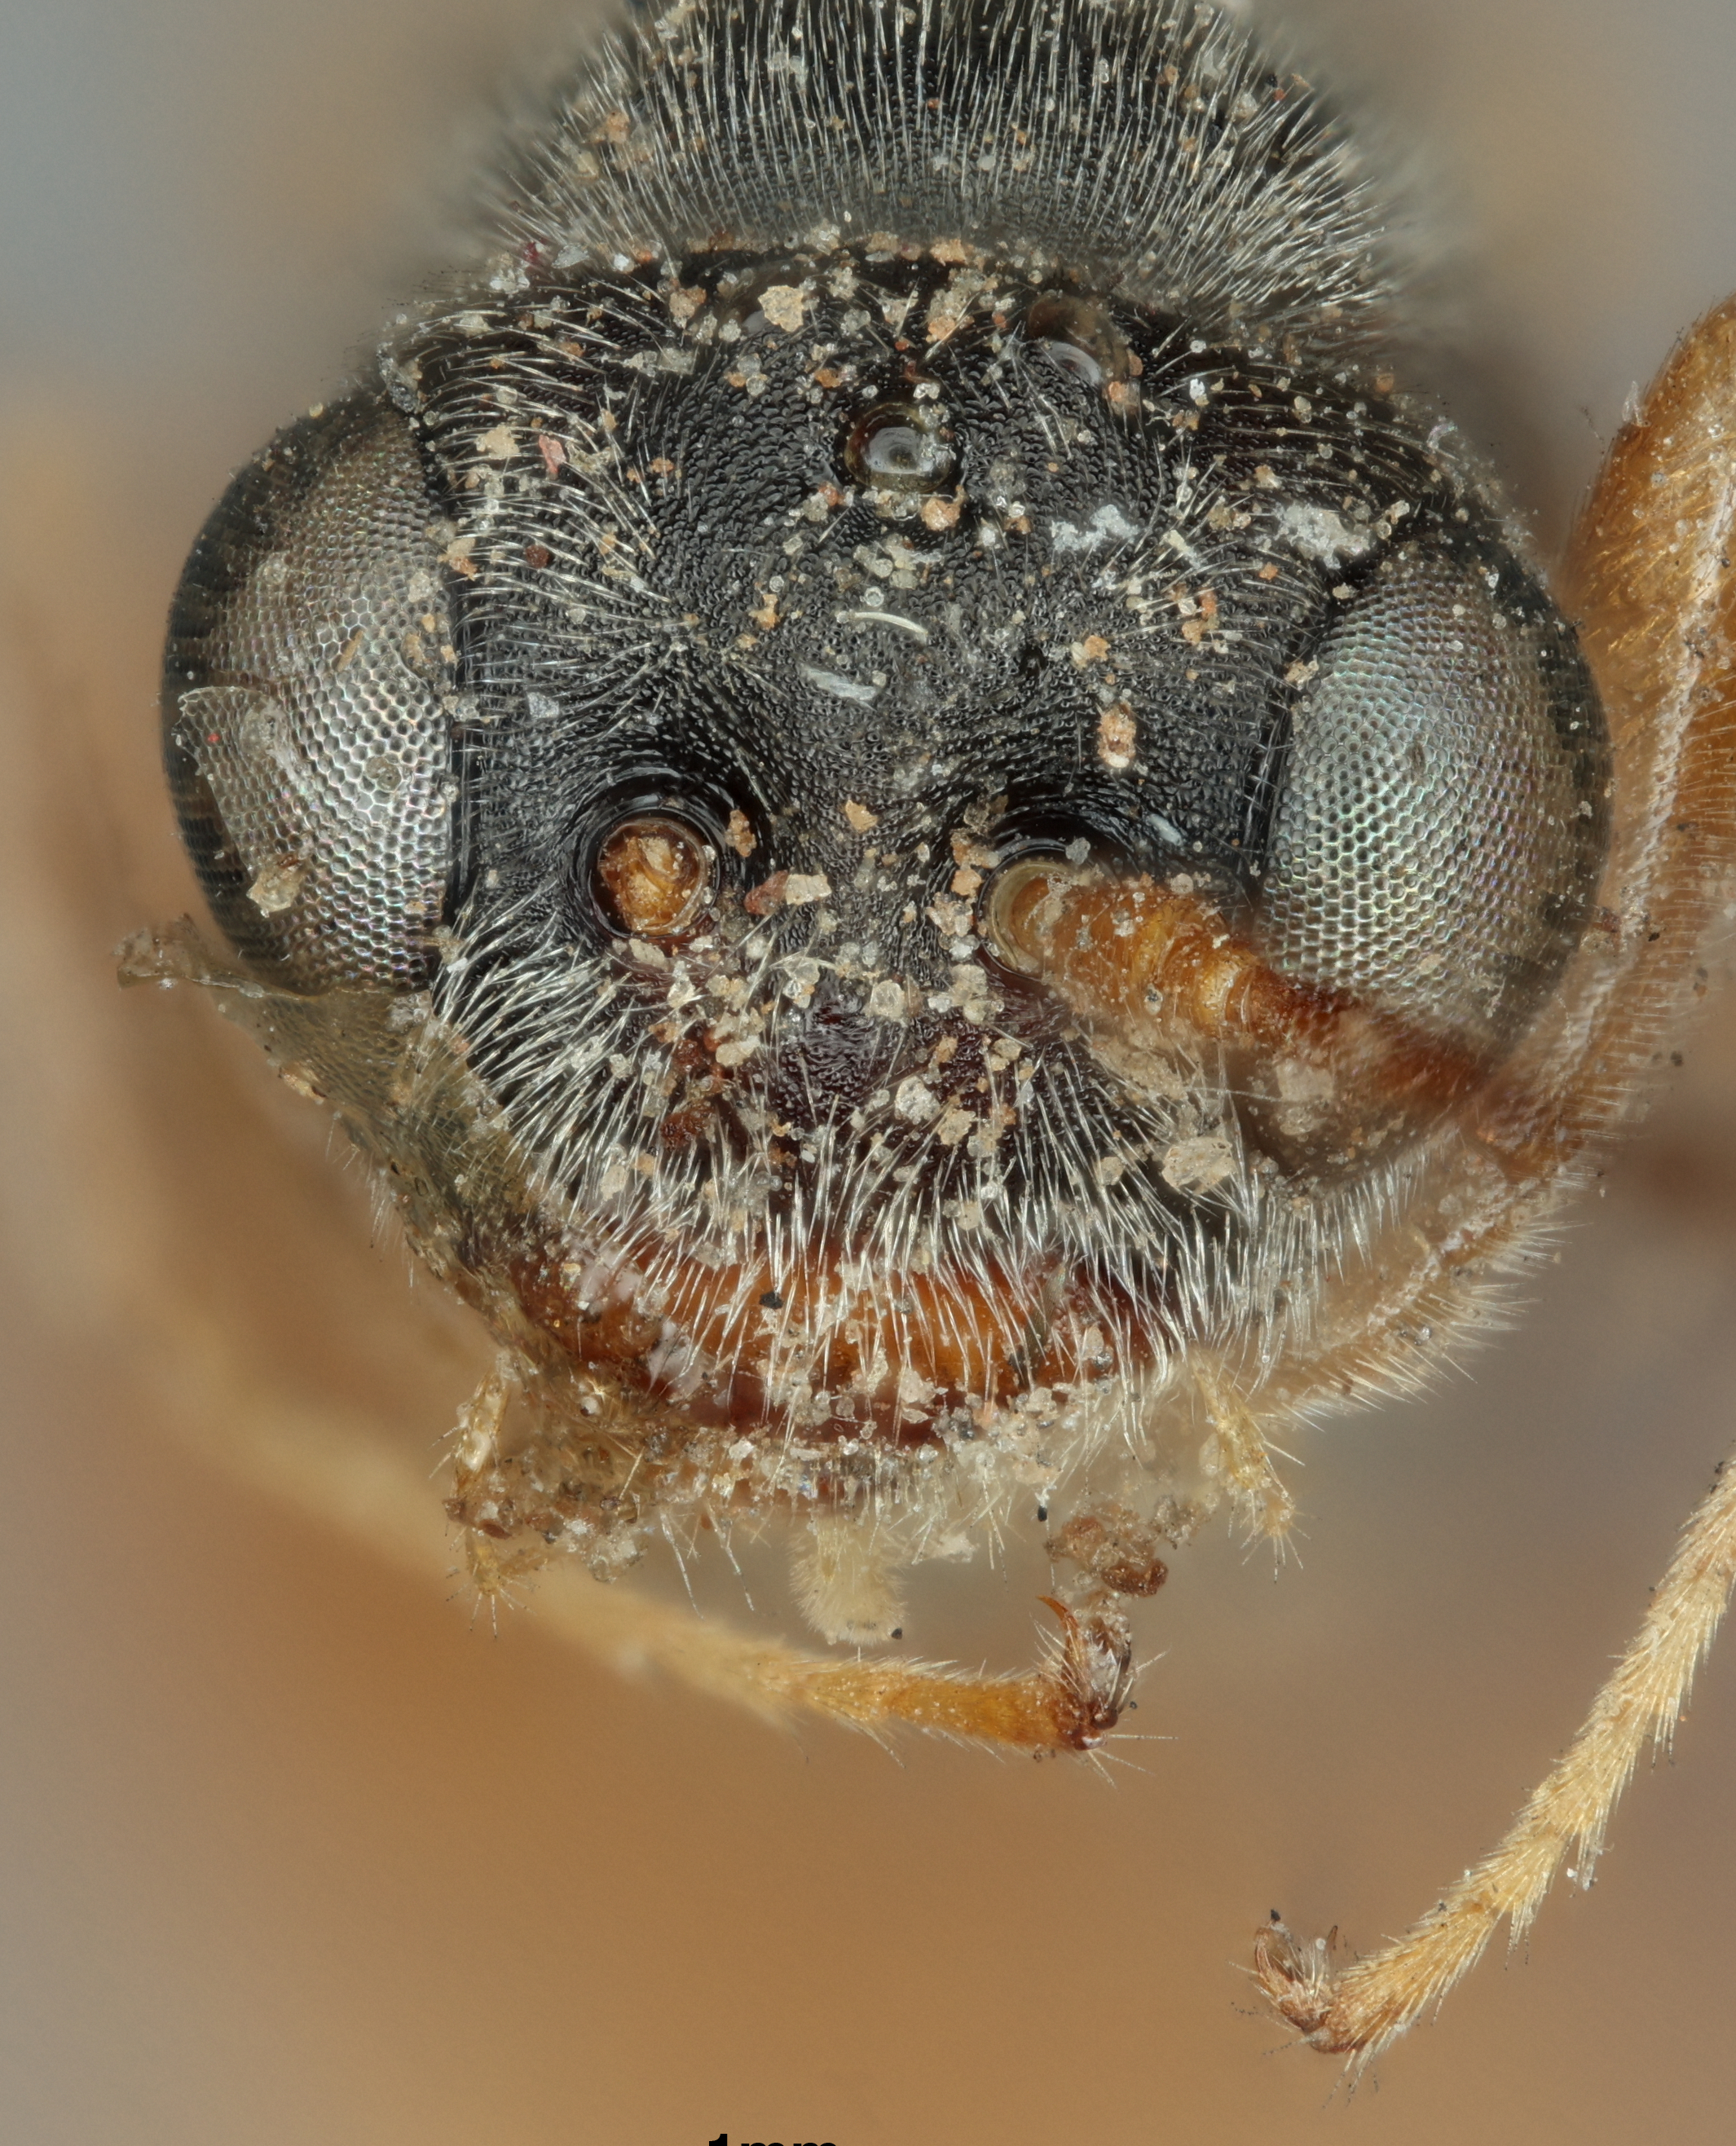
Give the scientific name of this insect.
Thersilochus conotracheli
